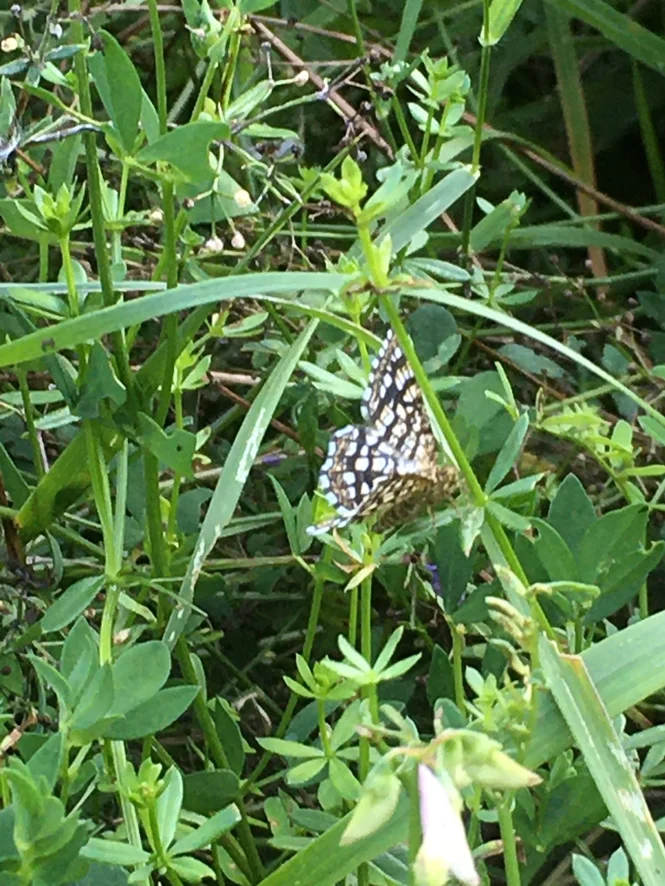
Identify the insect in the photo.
Chiasmia clathrata
